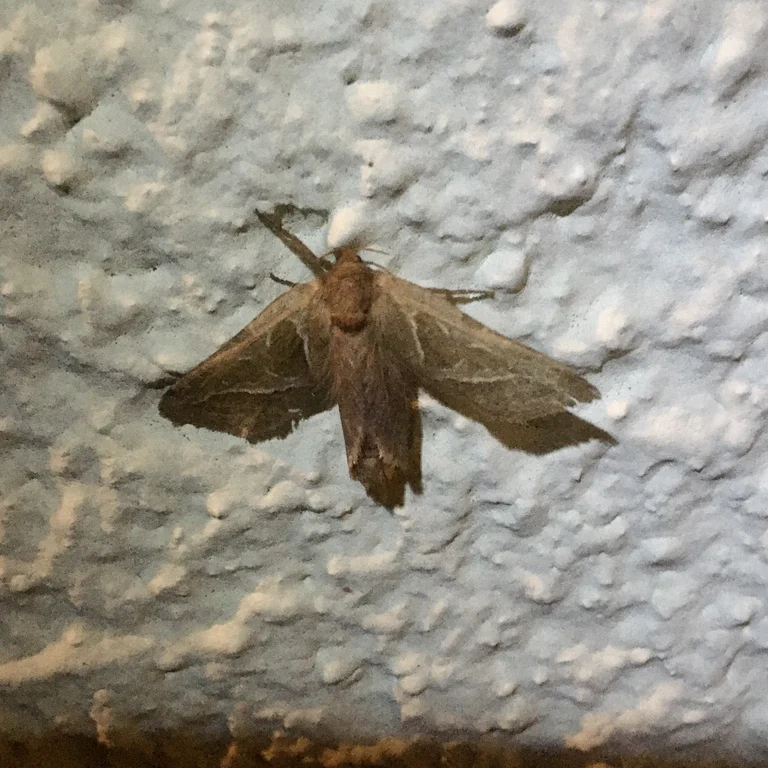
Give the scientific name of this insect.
Triodia sylvina
